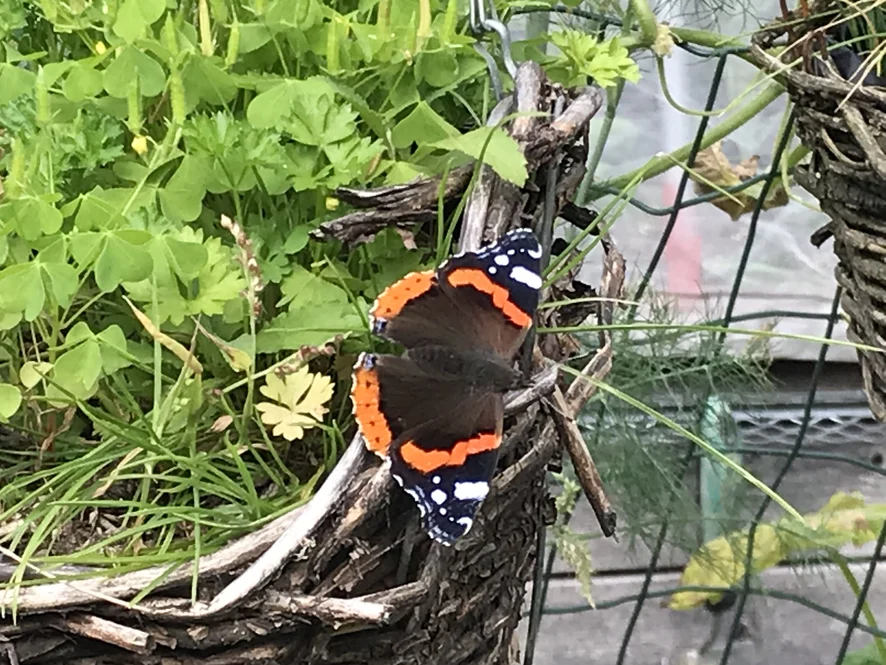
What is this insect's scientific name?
Vanessa atalanta
